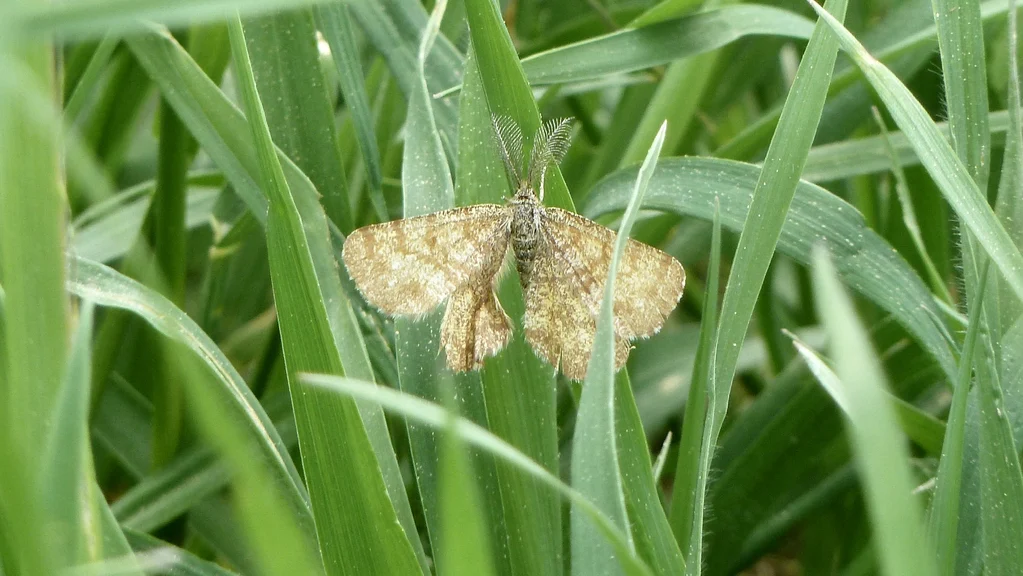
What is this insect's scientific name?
Ematurga atomaria
